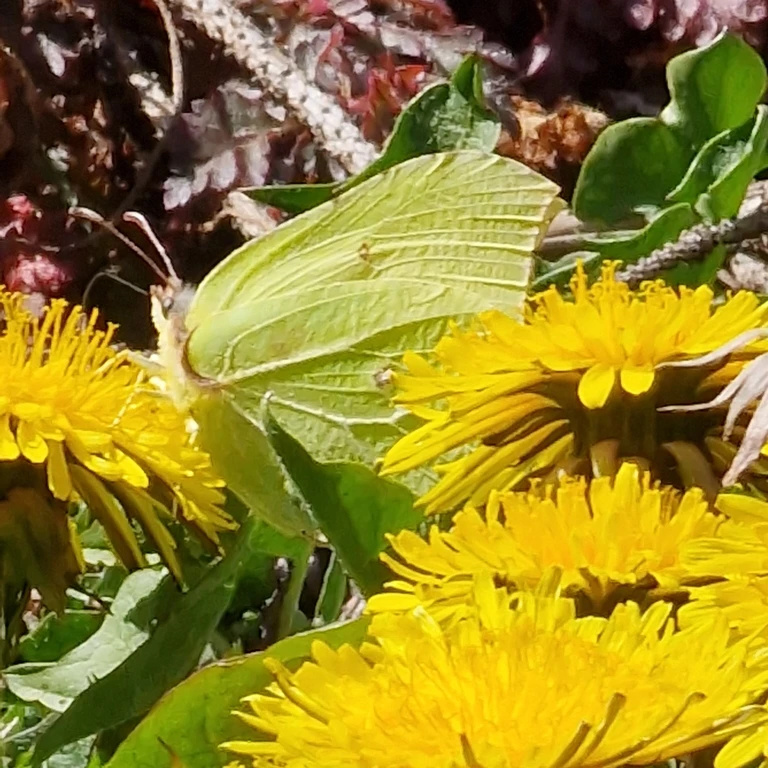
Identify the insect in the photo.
Gonepteryx rhamni
